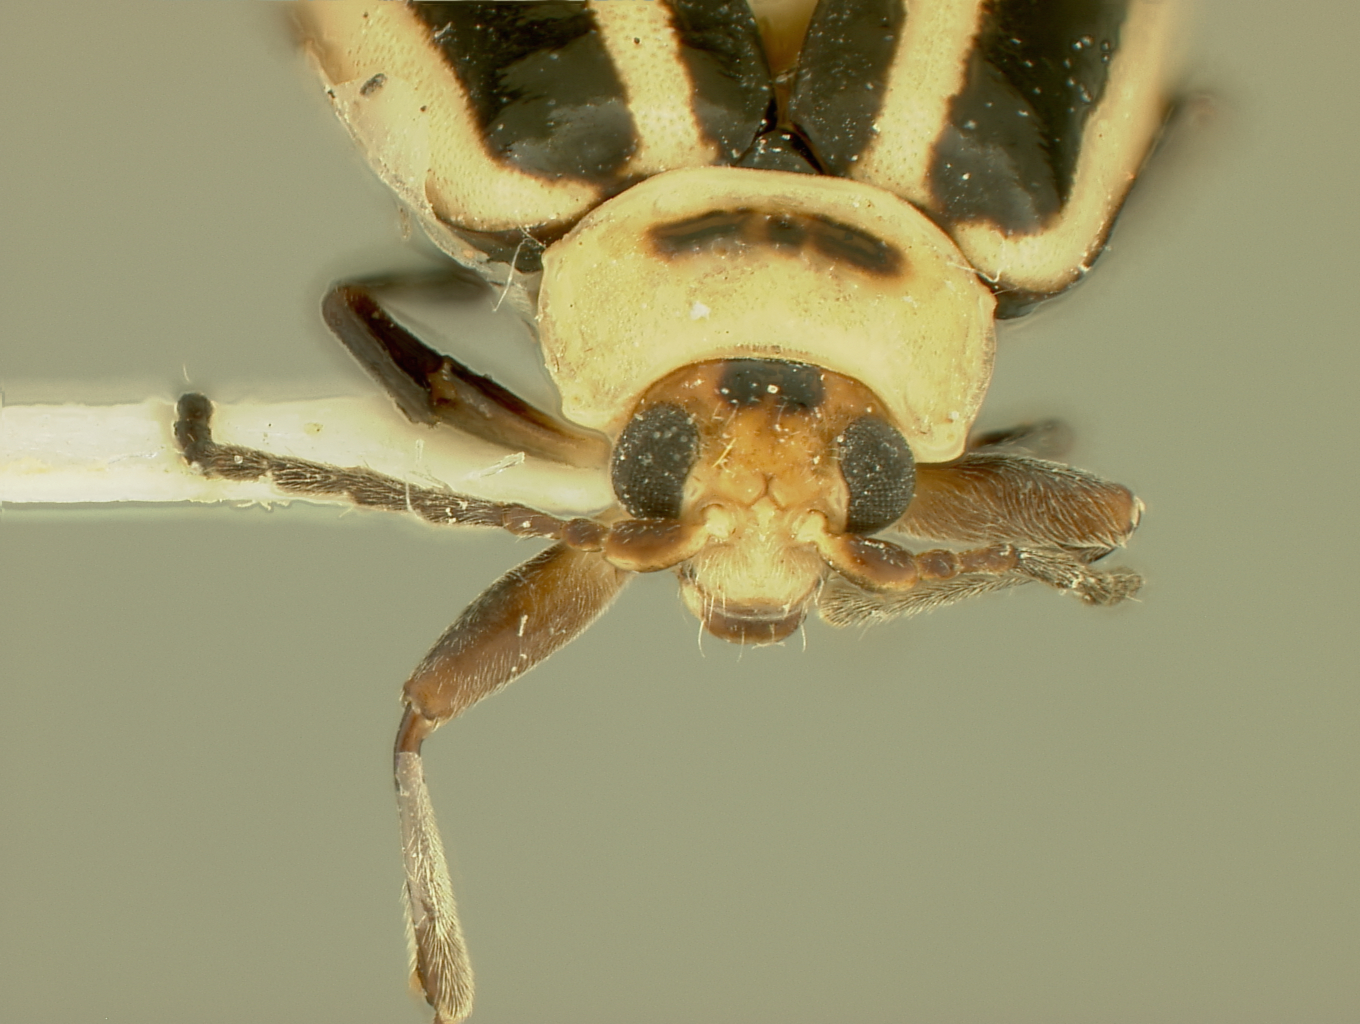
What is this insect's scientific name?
Disonycha trimaculata
